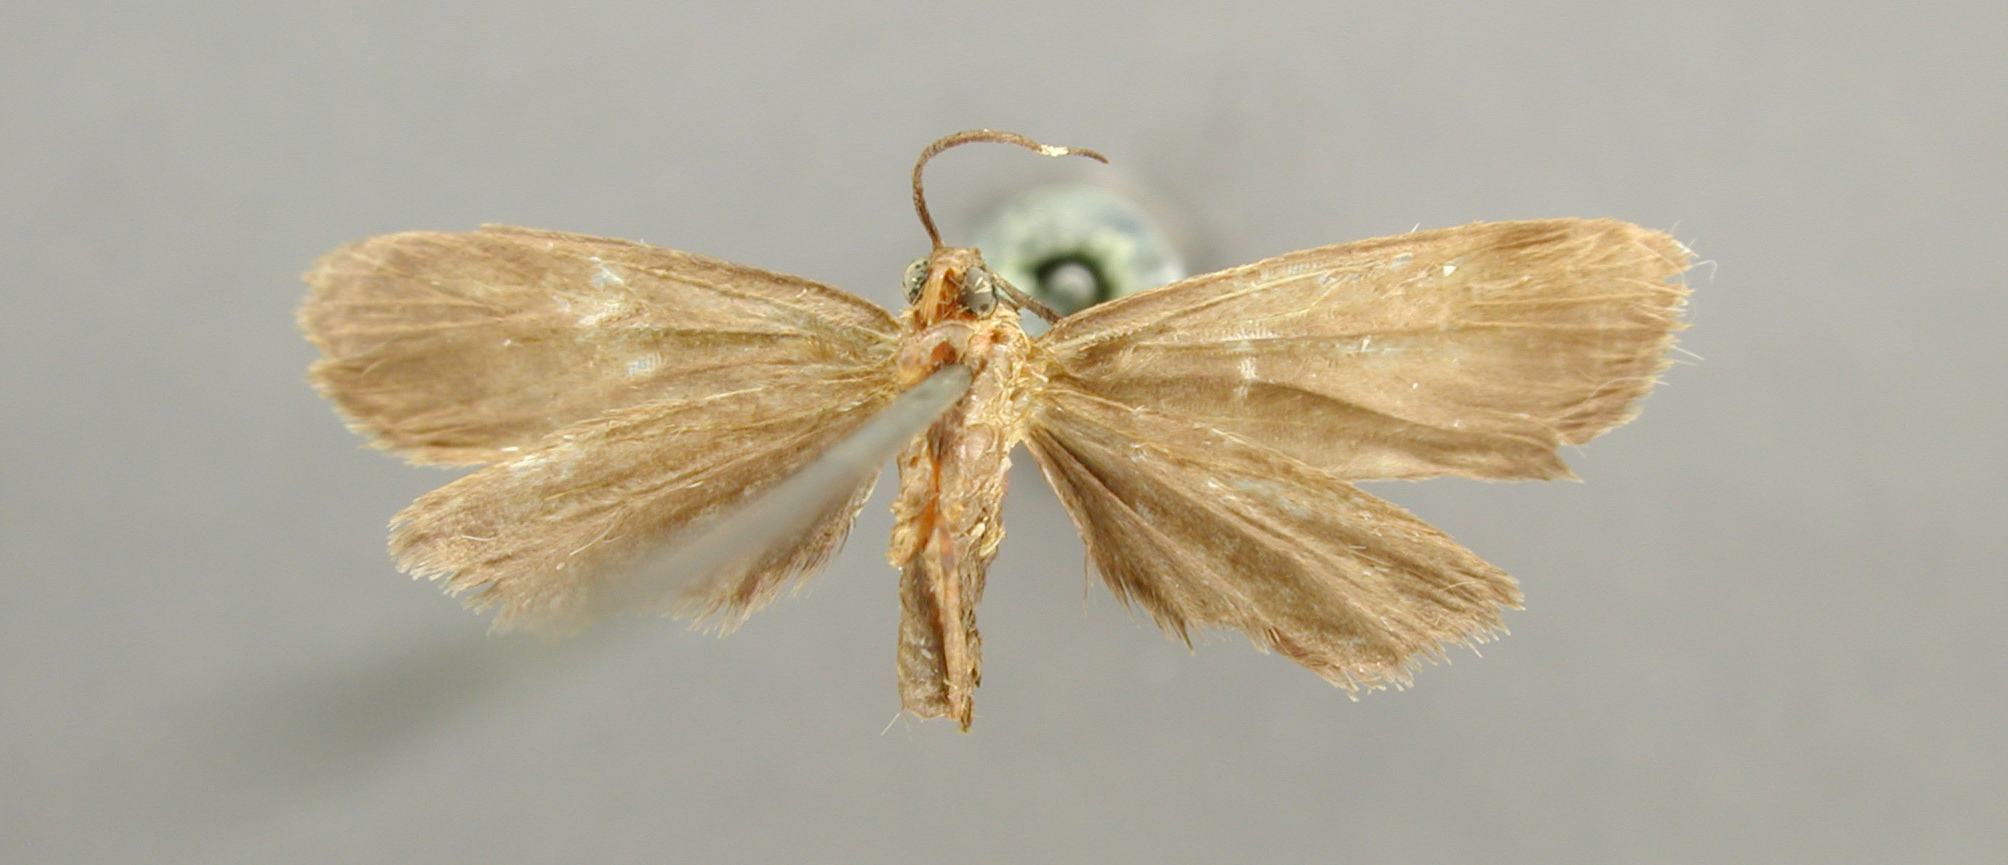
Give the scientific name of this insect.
Odozana inconspicua
